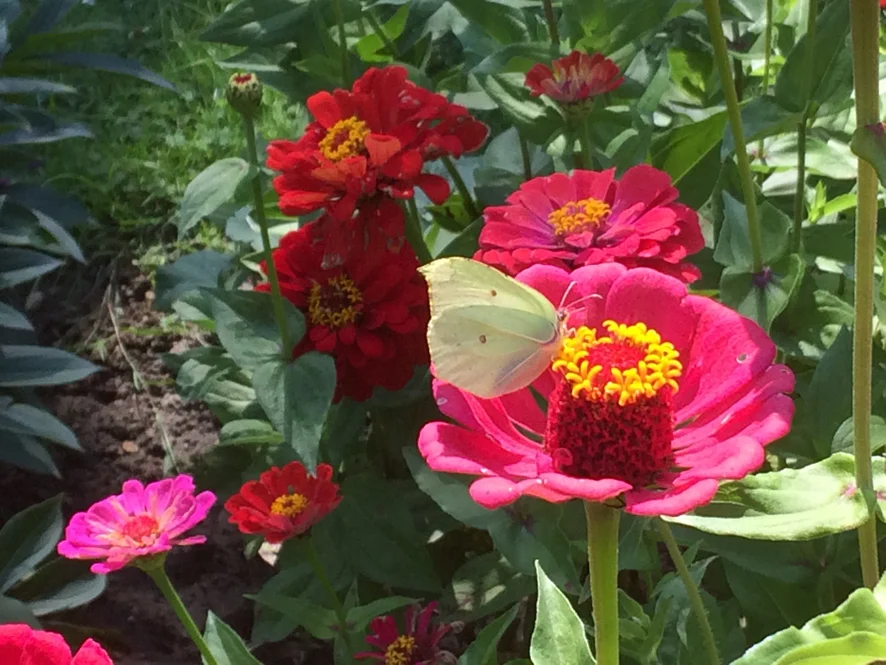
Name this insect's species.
Gonepteryx rhamni
